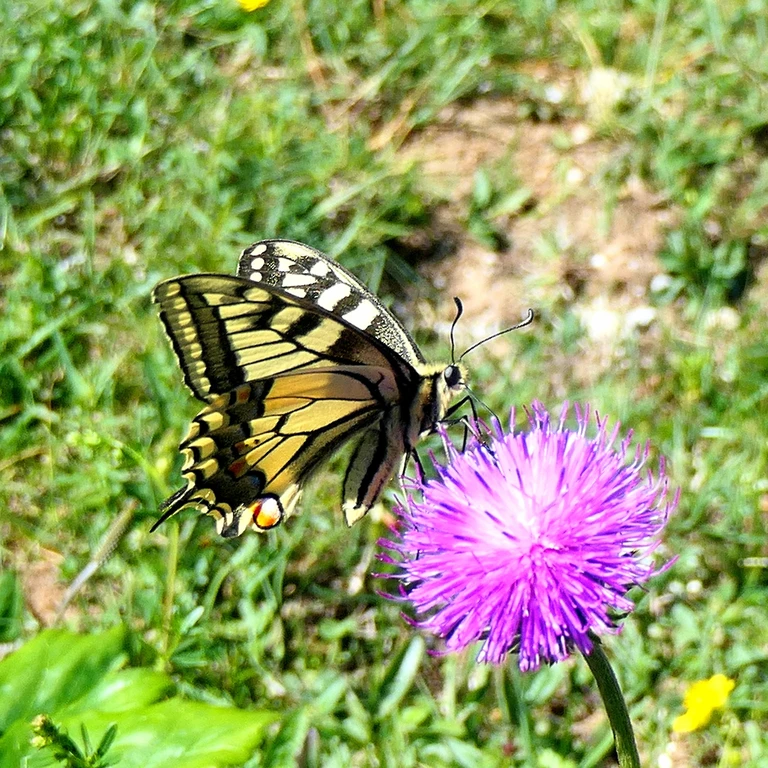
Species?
Papilio machaon
